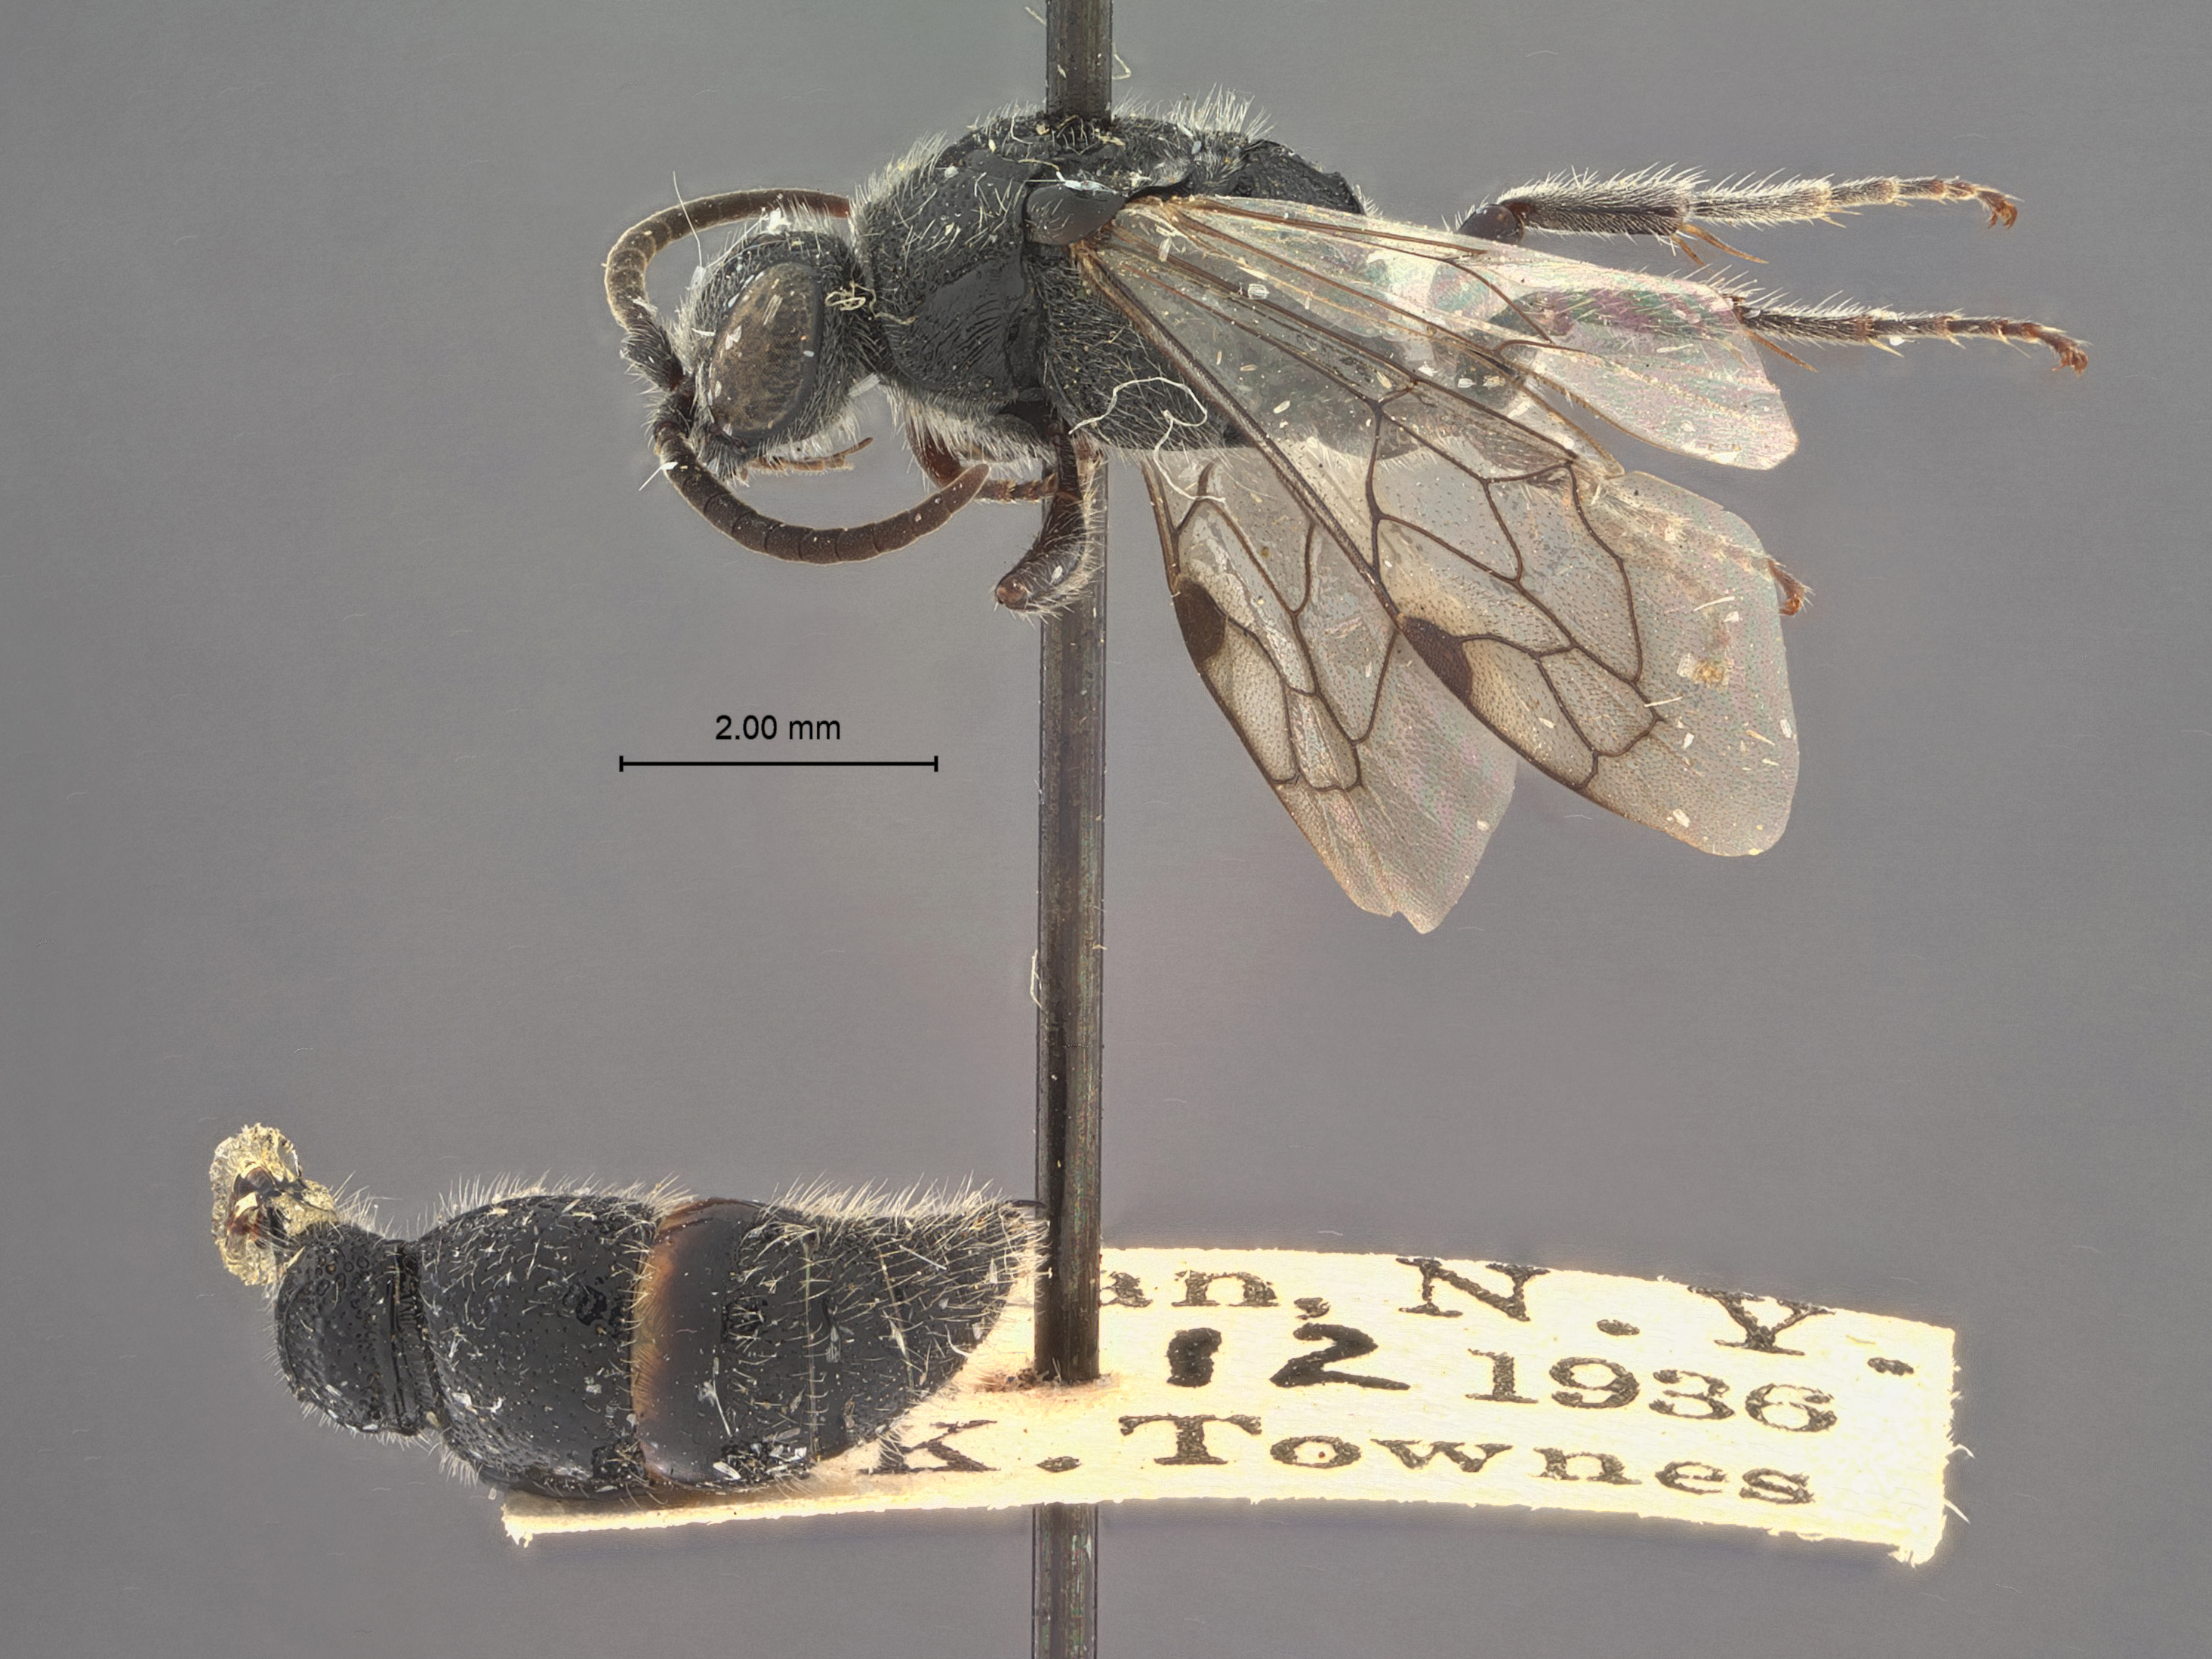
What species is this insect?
Tiphia townesi
